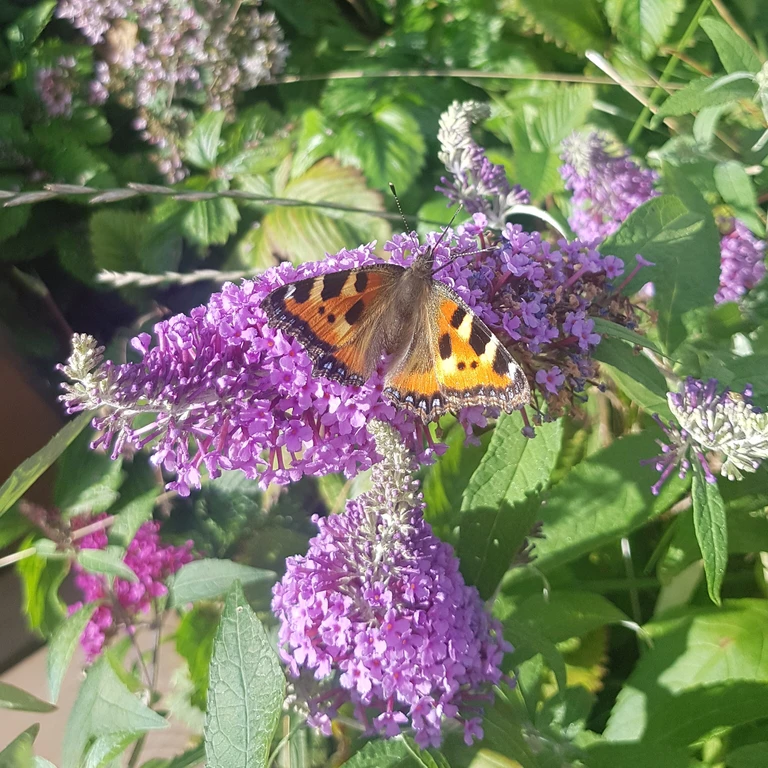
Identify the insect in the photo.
Aglais urticae
